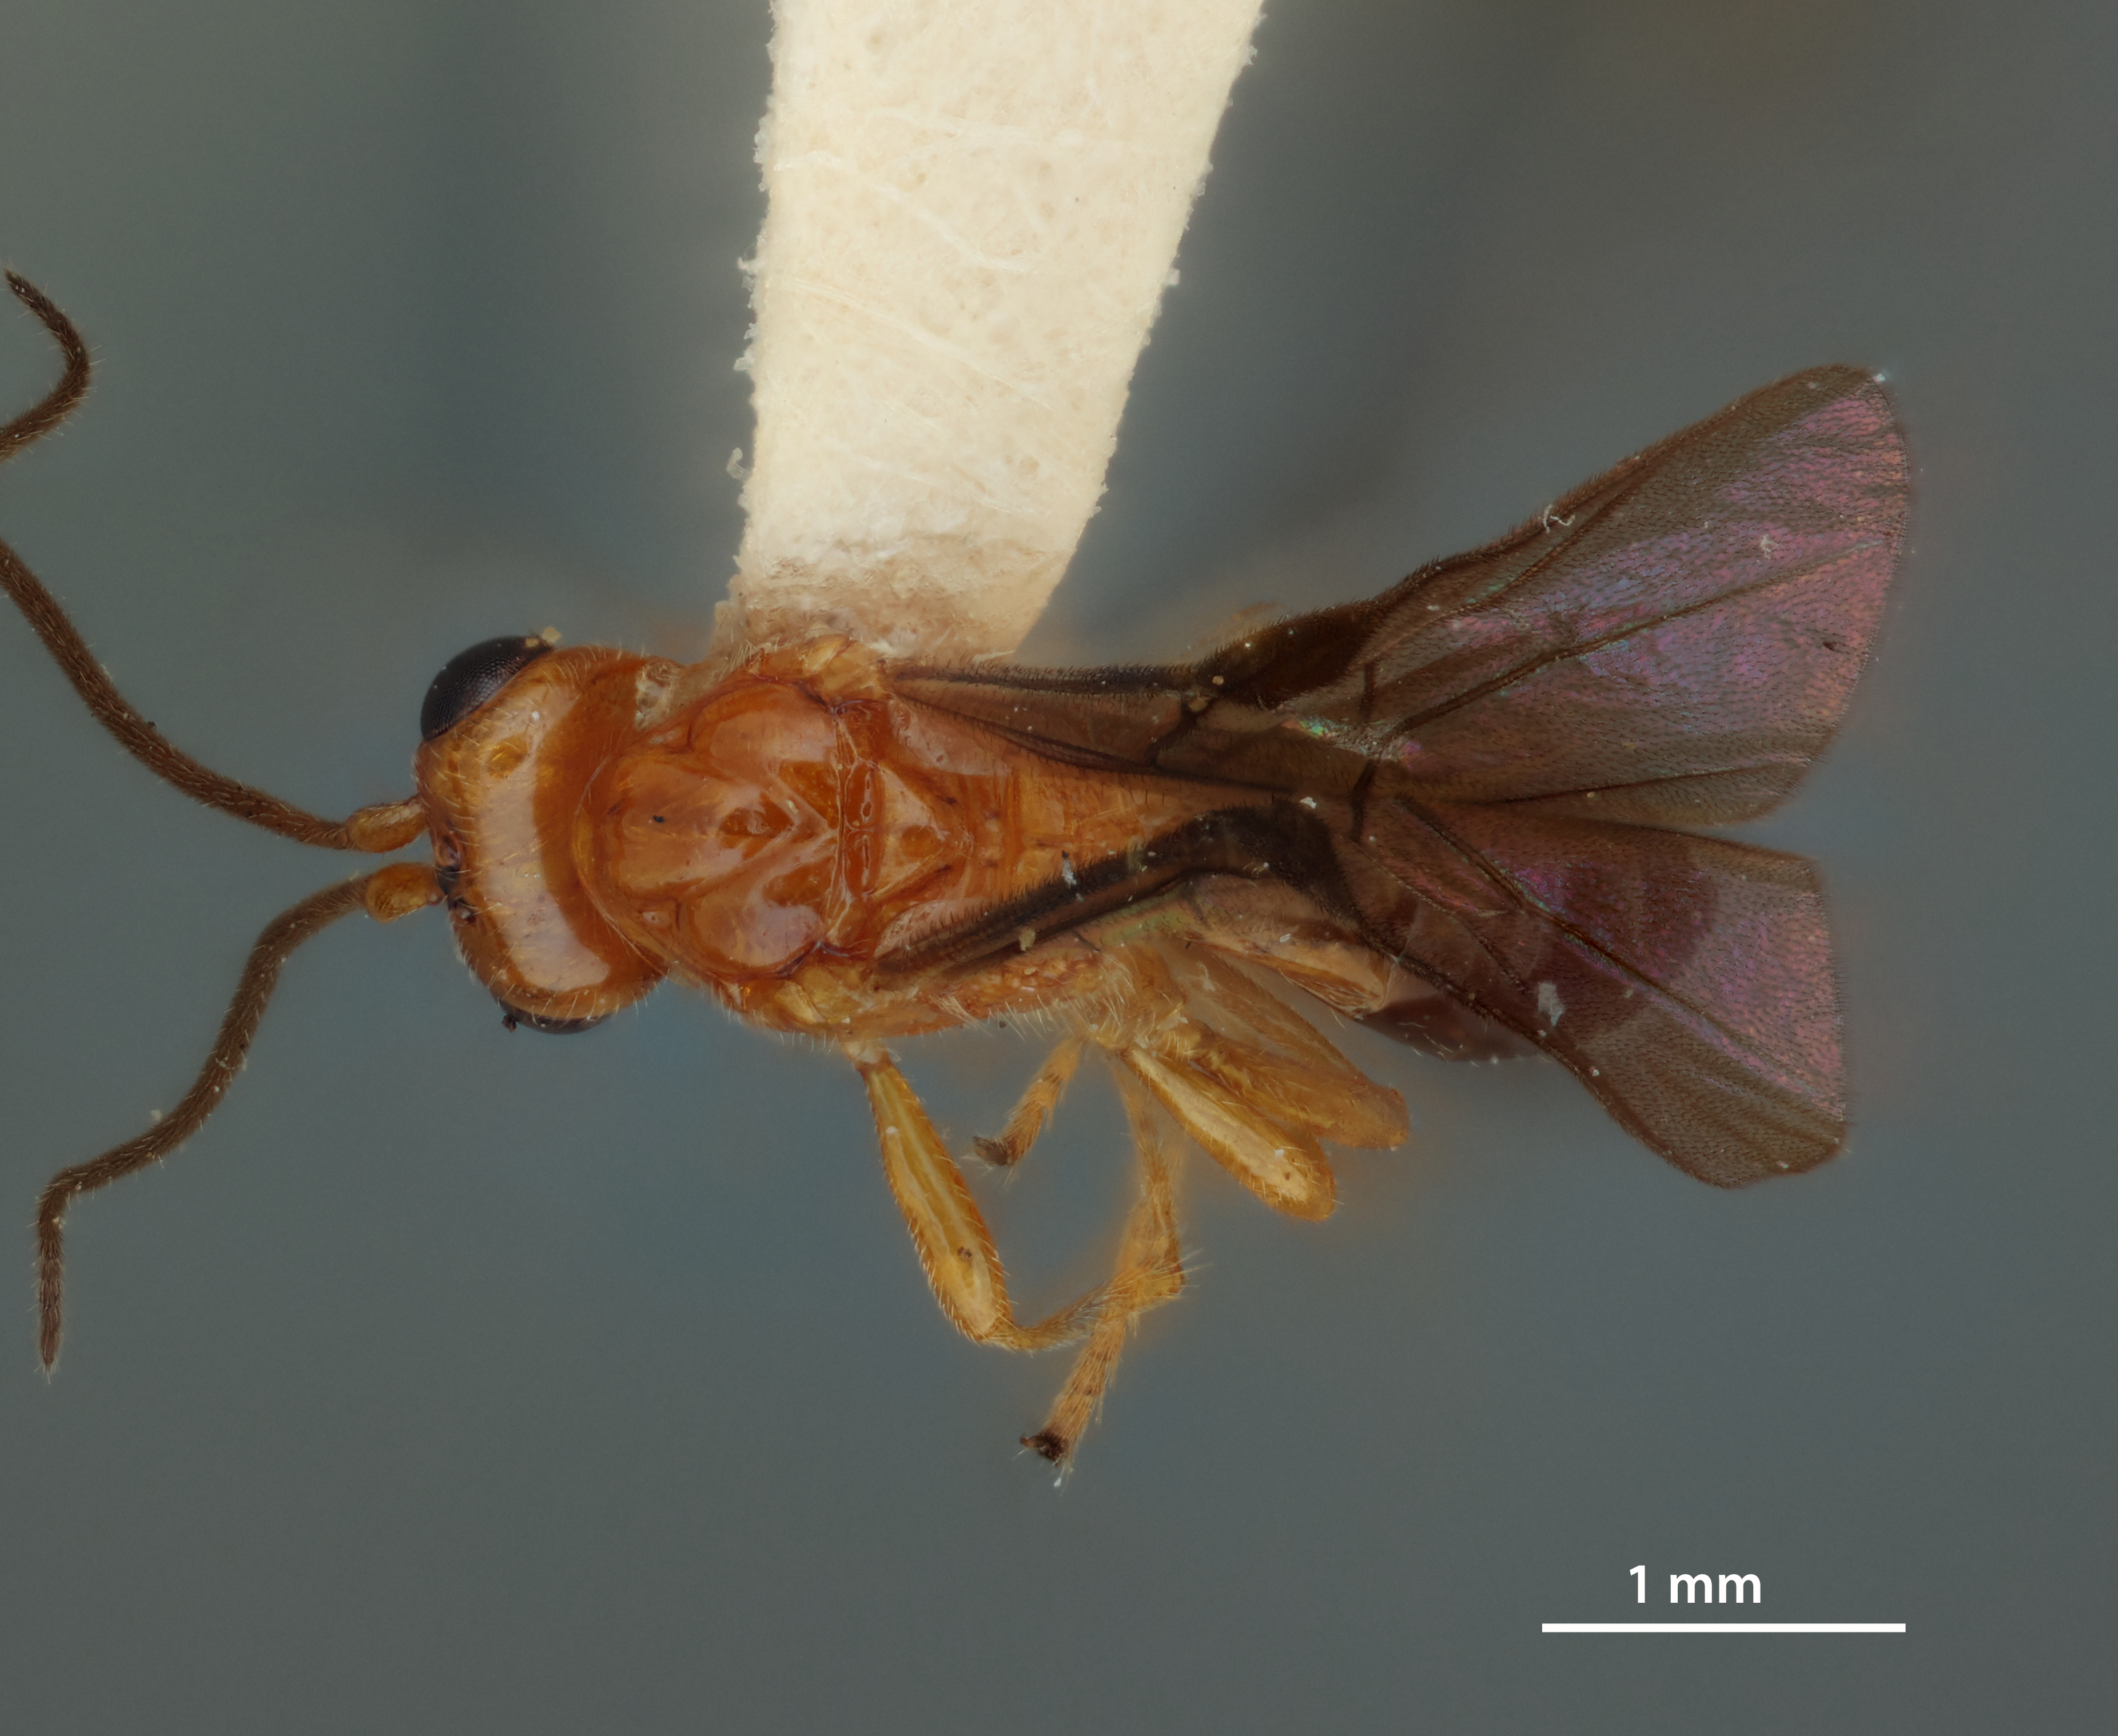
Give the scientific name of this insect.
Opius hageni
